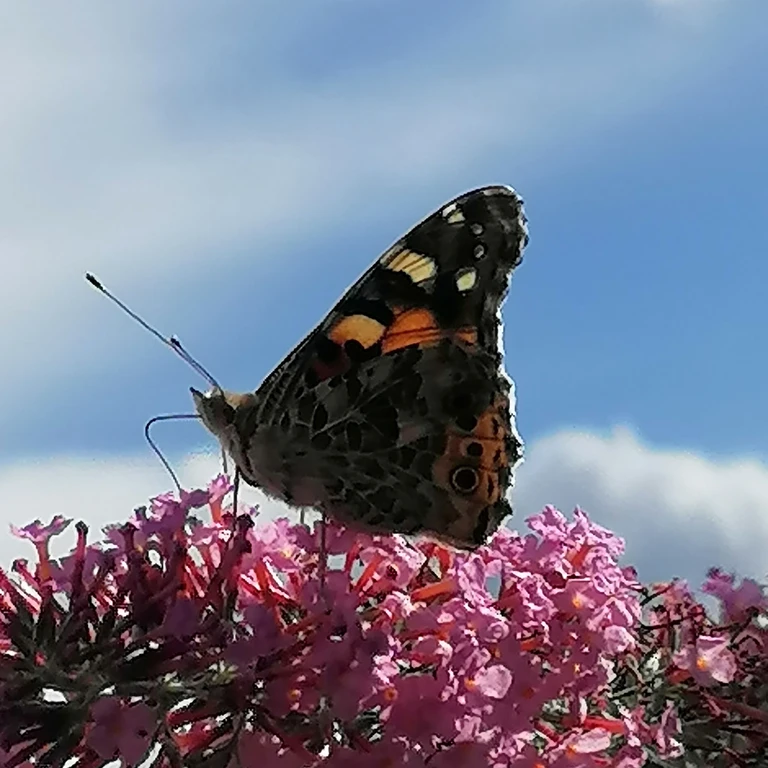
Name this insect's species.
Vanessa cardui
